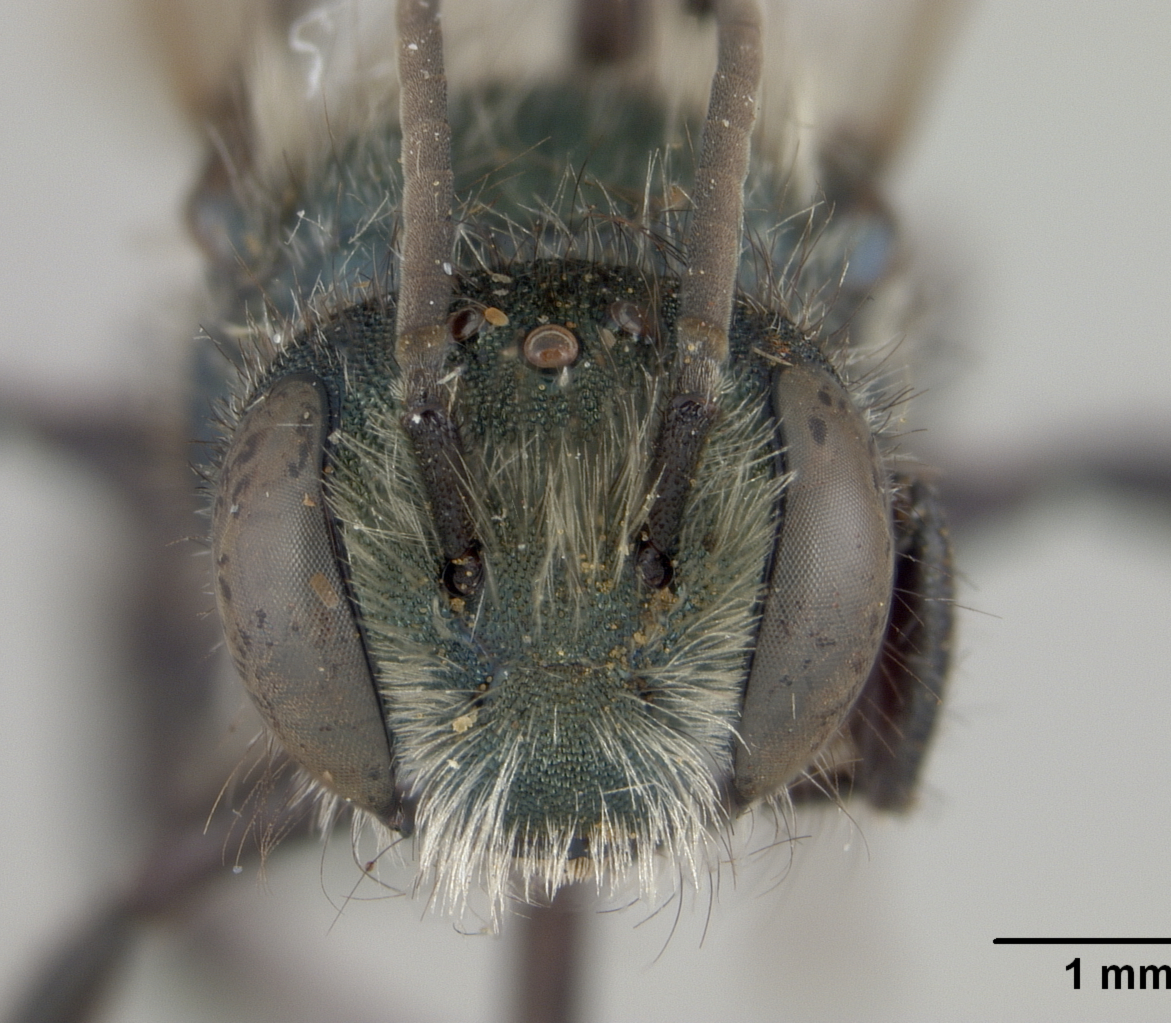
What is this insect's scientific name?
Osmia hemera
